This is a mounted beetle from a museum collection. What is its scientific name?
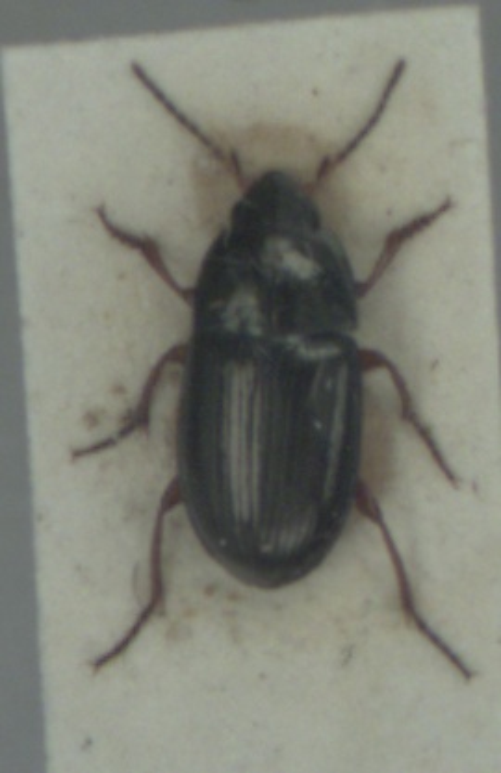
Amara familiaris
